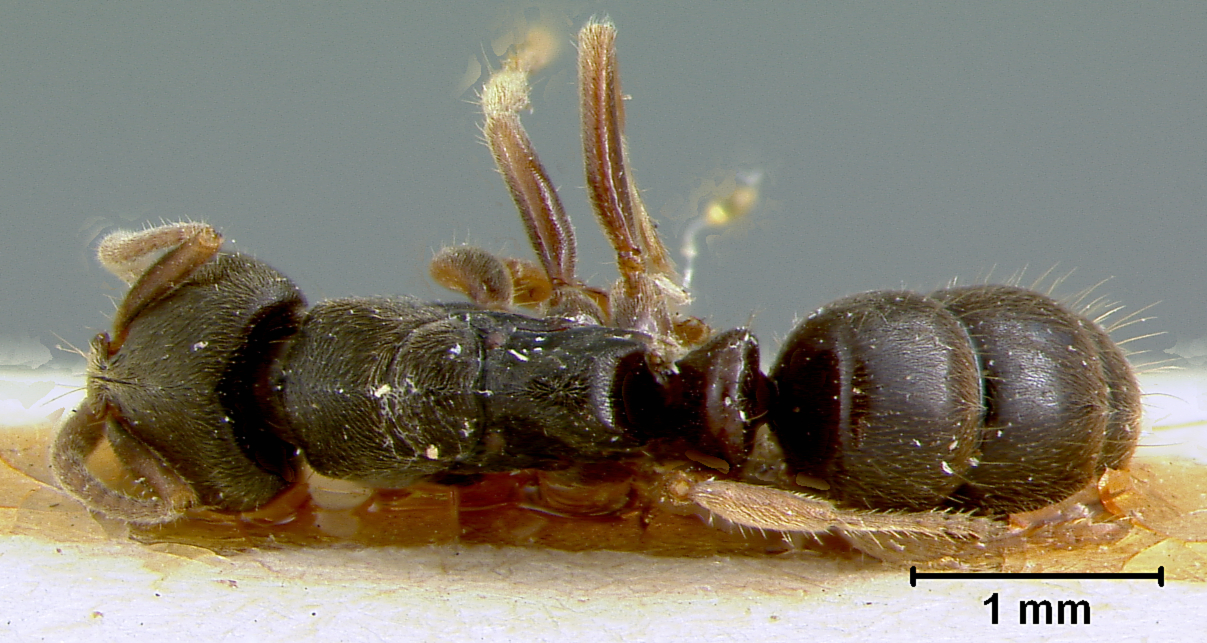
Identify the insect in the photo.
Ponera cognata
